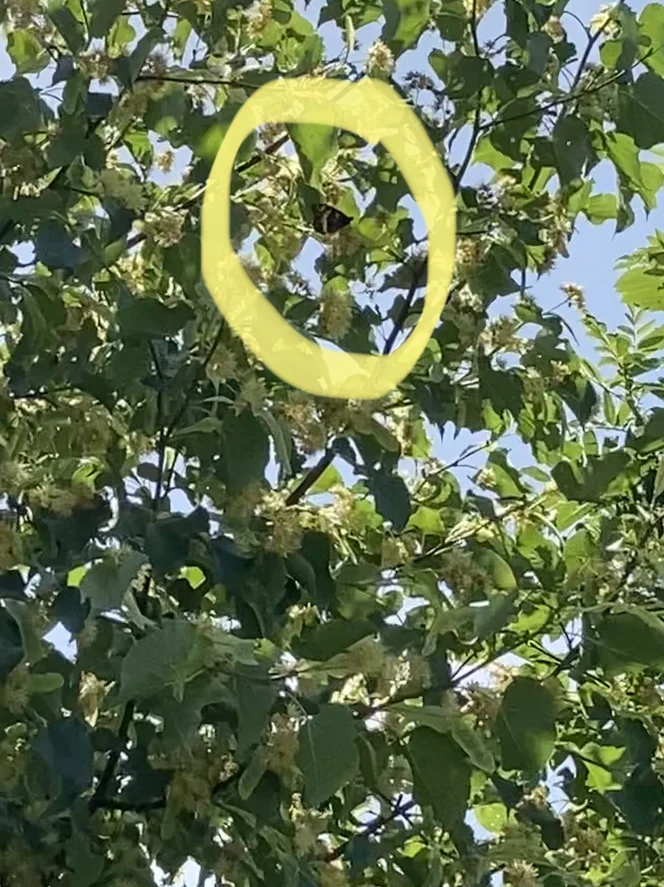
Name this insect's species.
Brintesia circe
